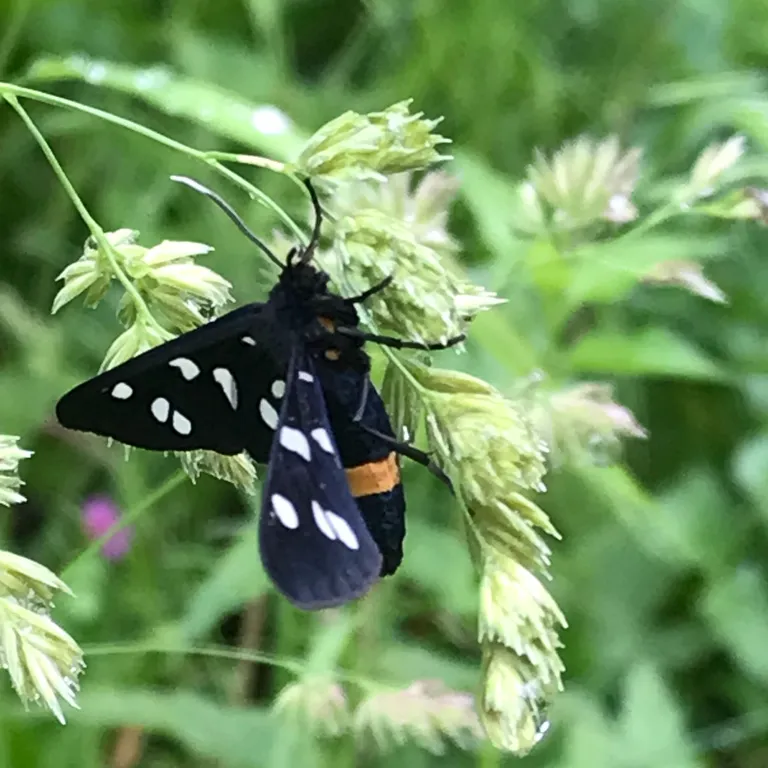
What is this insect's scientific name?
Amata phegea
